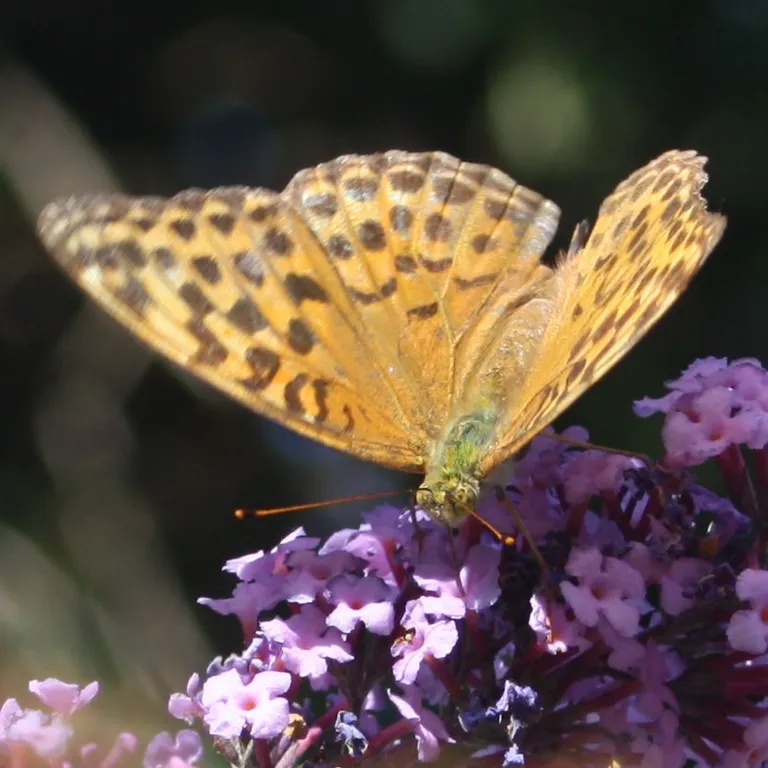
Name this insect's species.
Argynnis paphia
